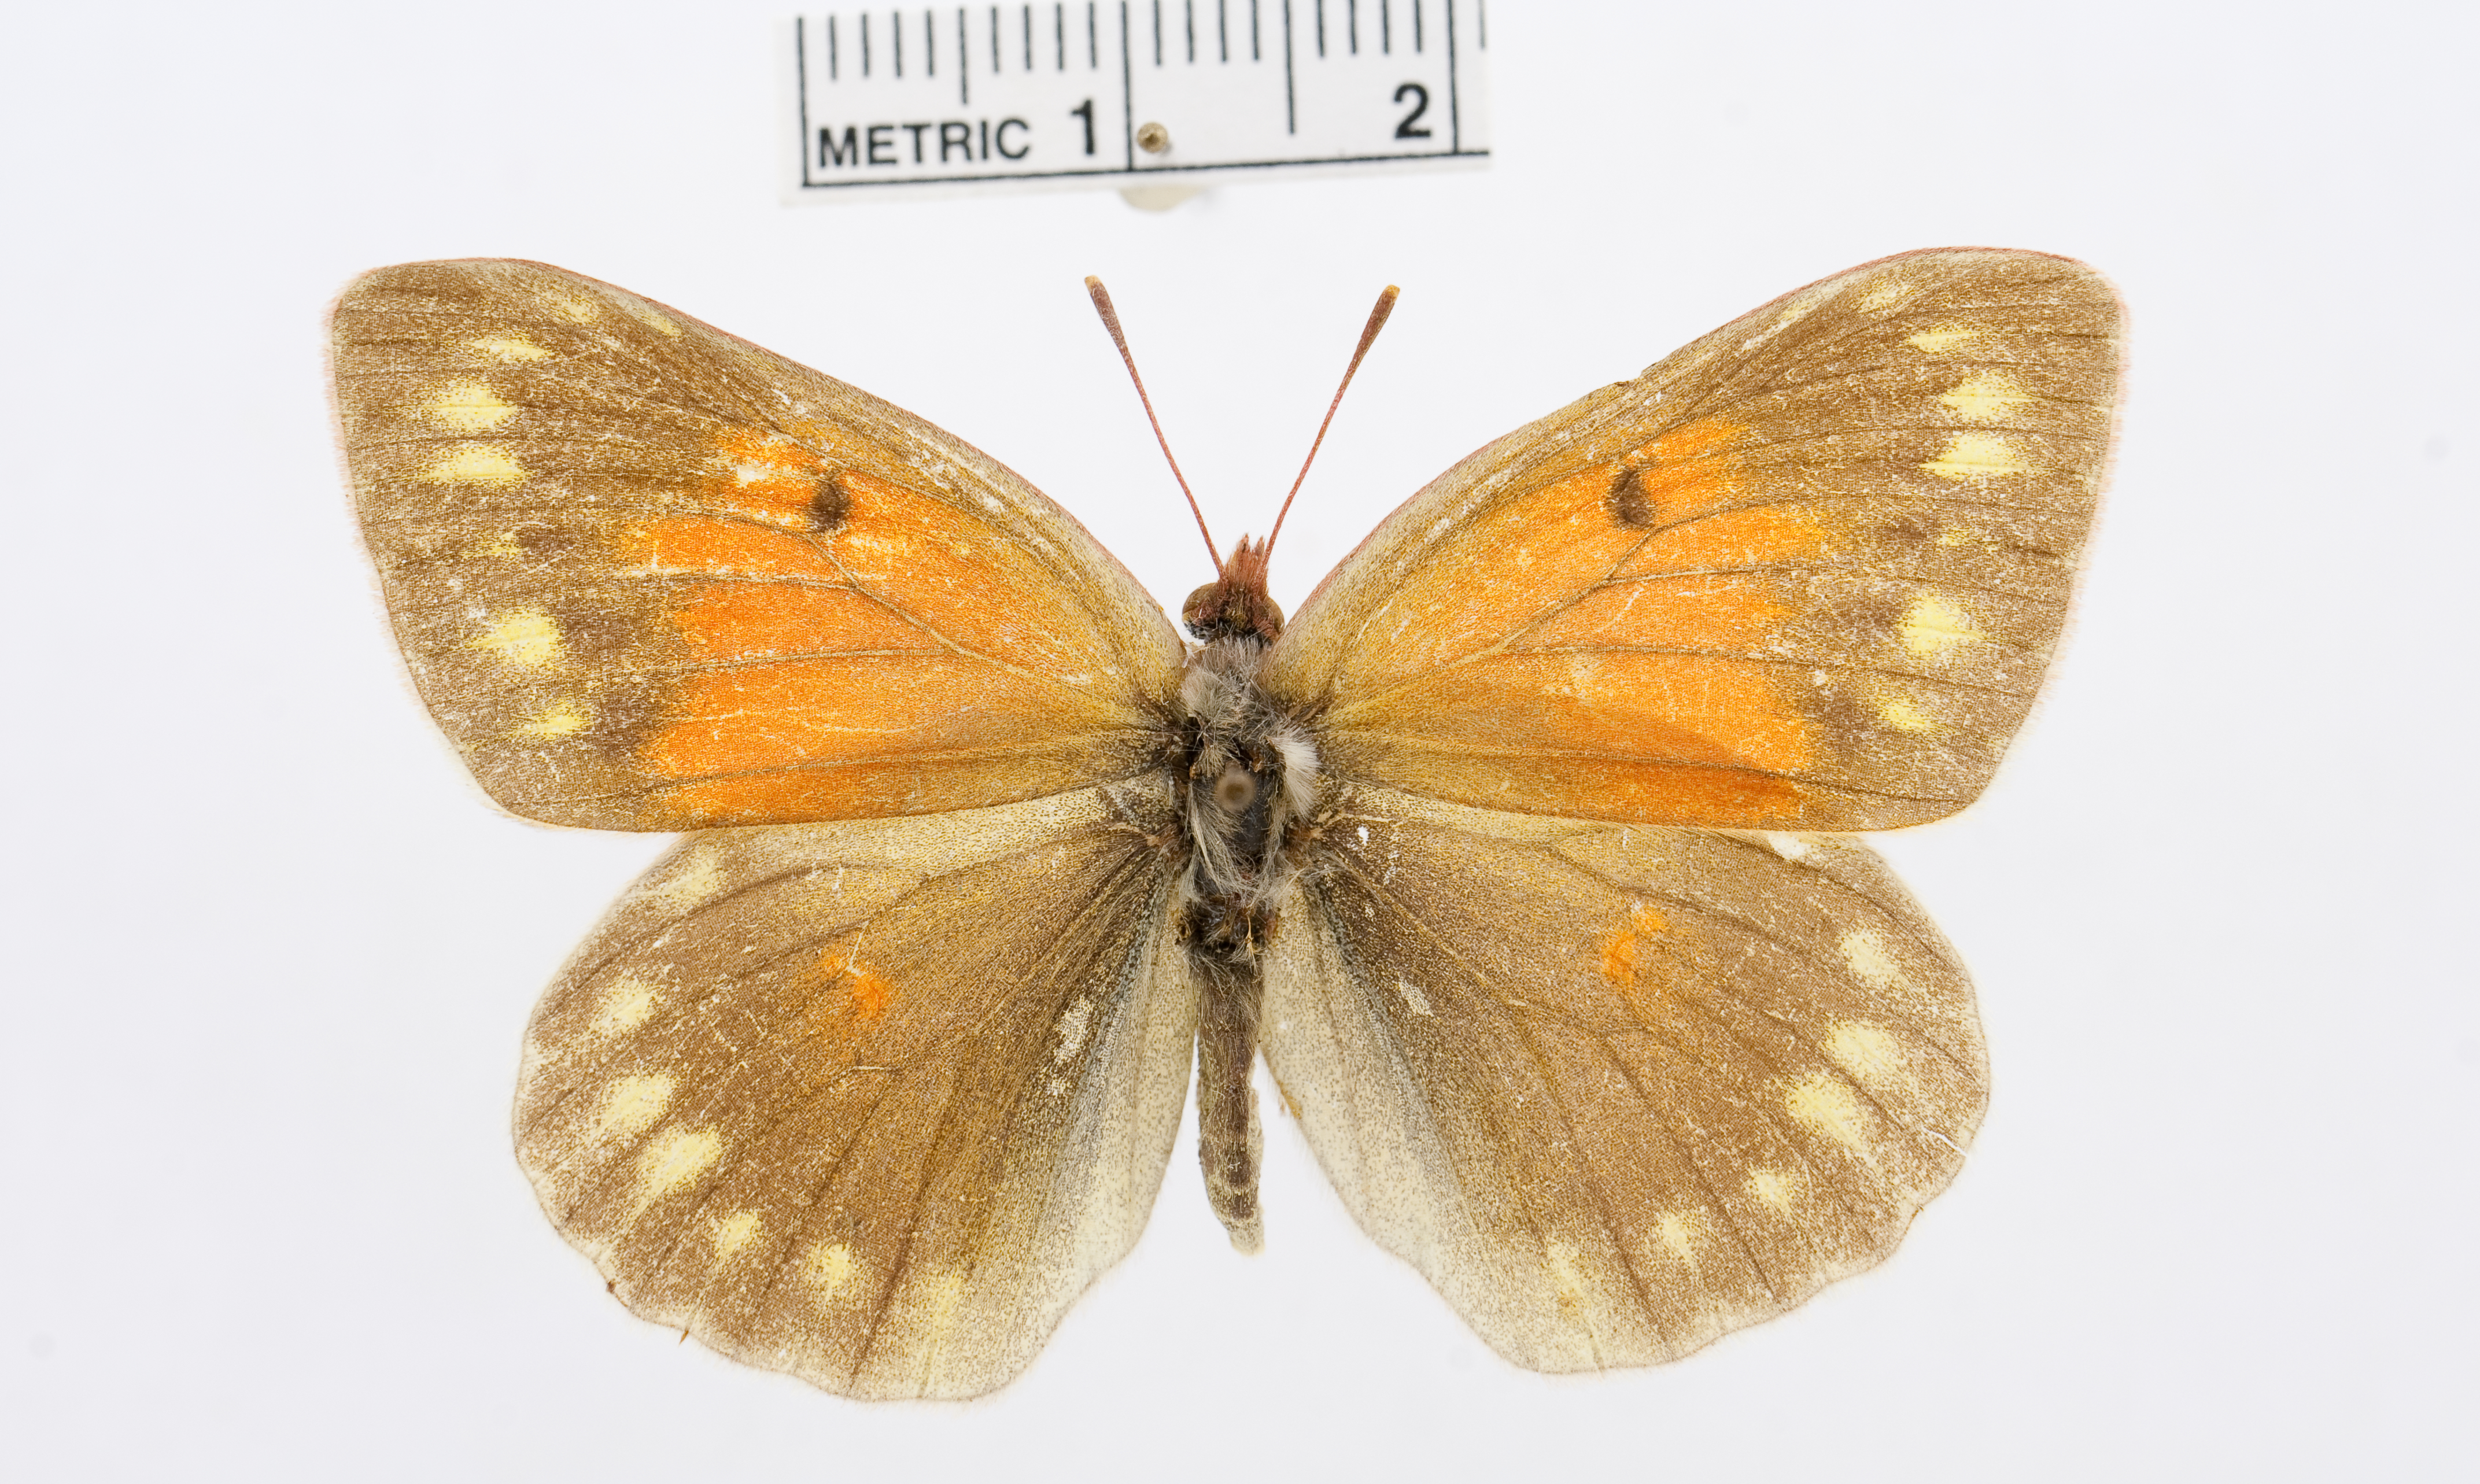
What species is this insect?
Colias aurora
